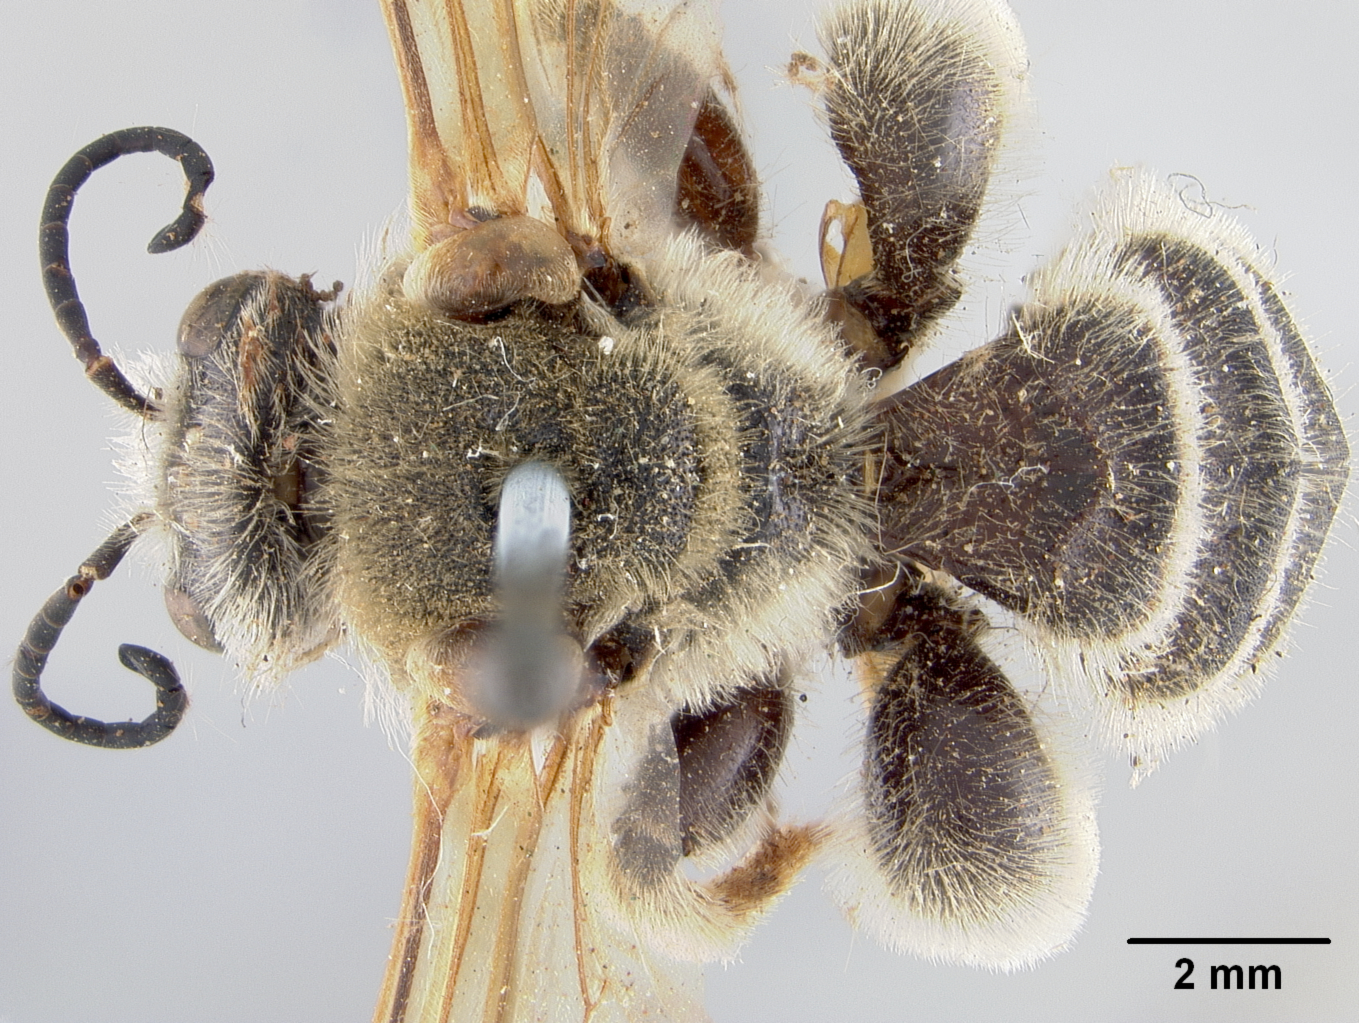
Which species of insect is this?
Dieunomia mesillae
